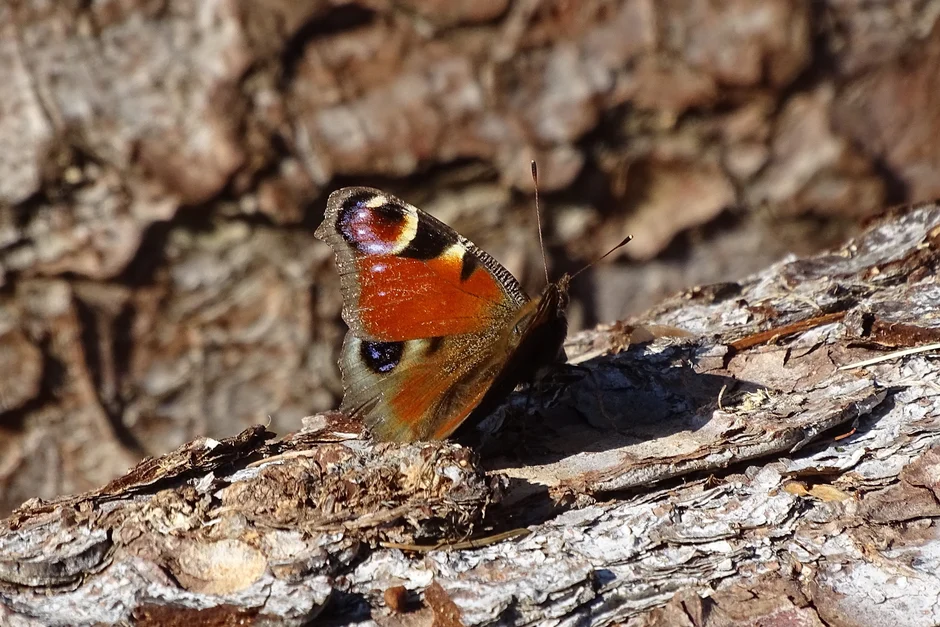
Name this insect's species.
Aglais io
